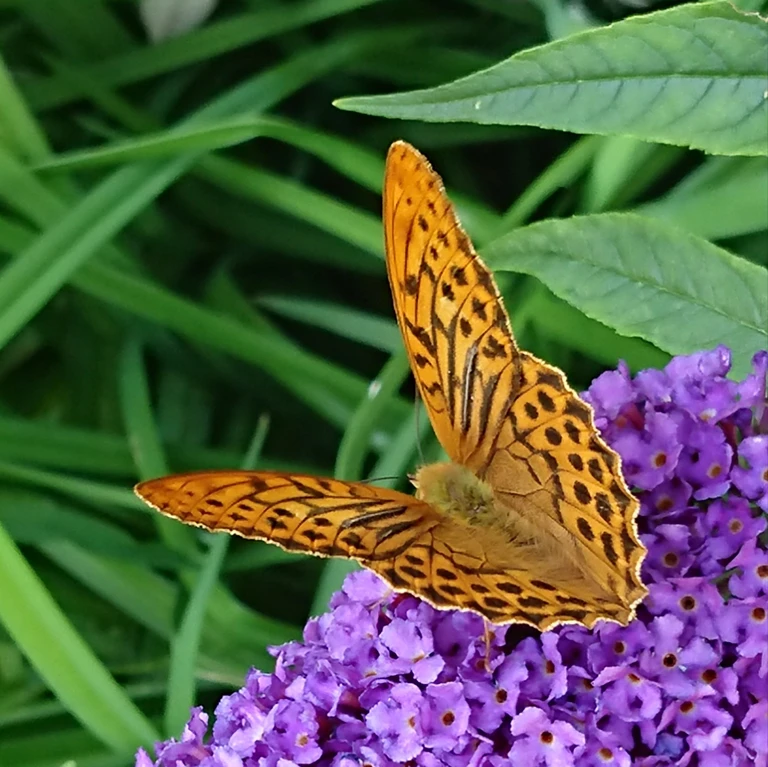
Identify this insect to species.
Argynnis paphia
